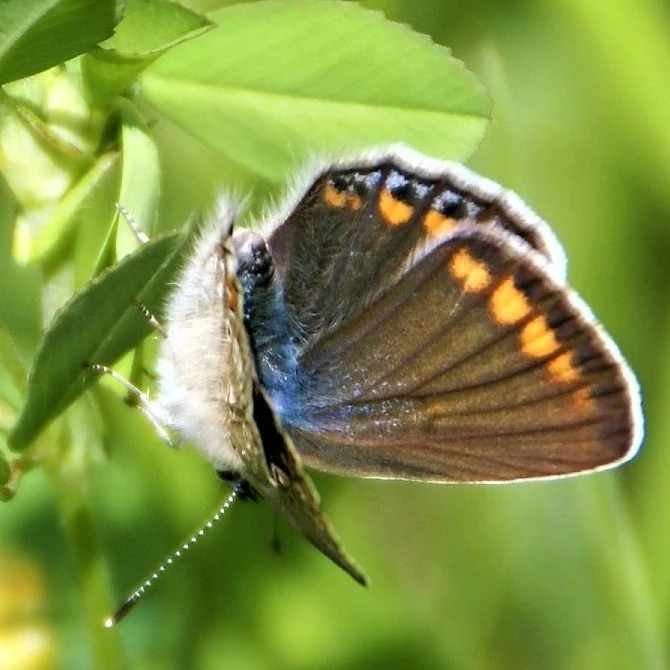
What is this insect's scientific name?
Polyommatus icarus
